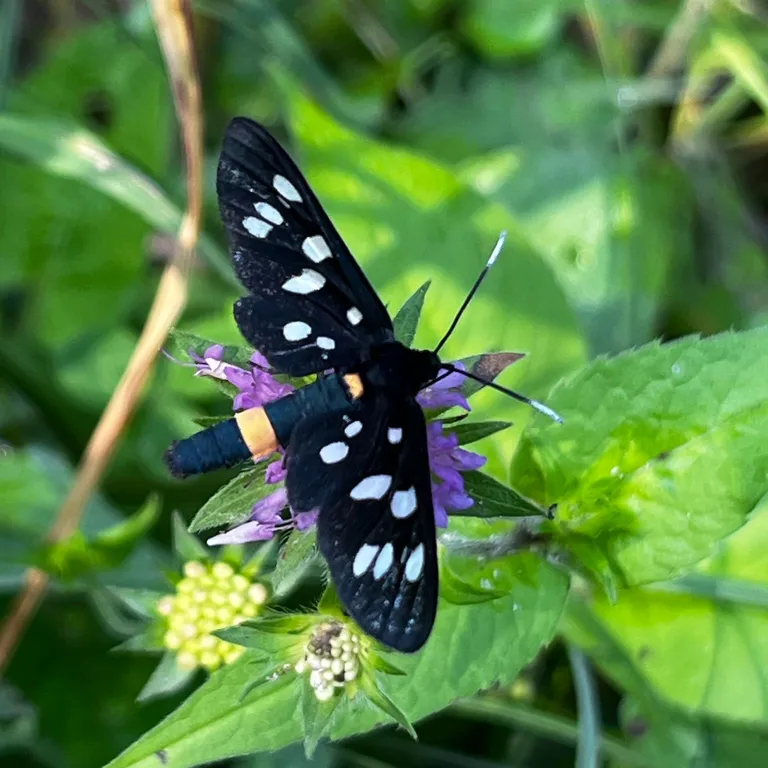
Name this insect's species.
Amata phegea
